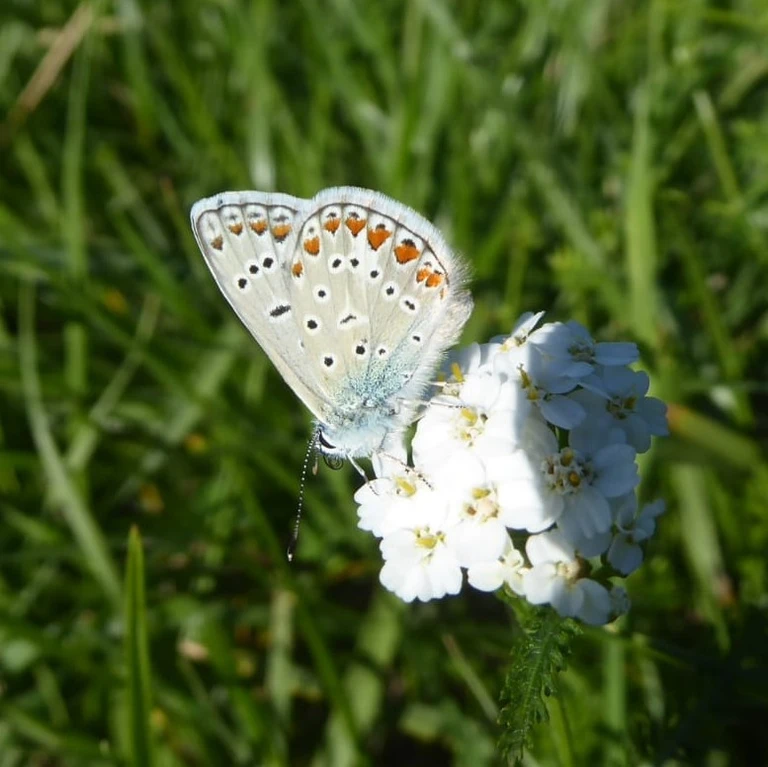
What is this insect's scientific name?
Polyommatus icarus
